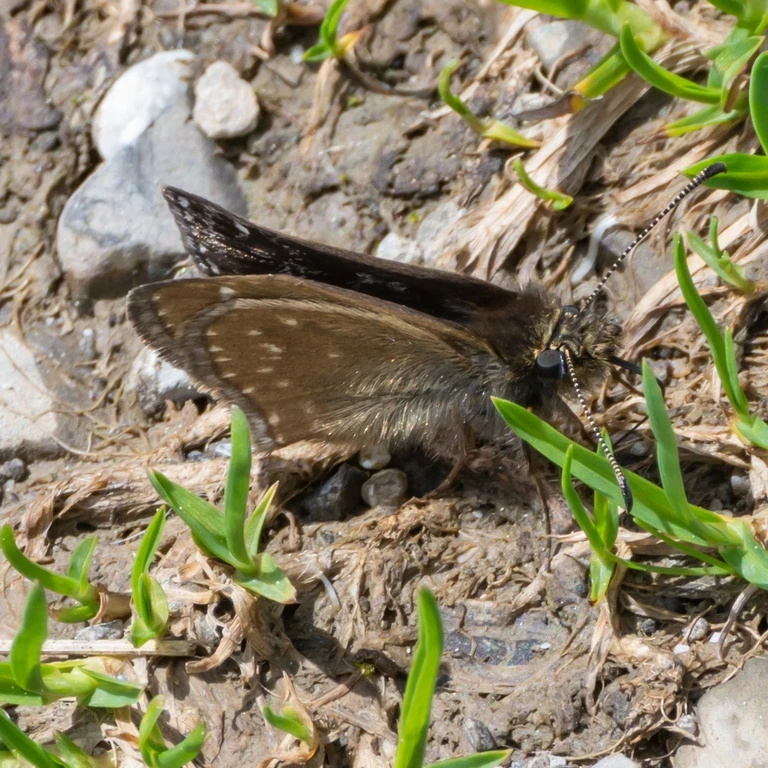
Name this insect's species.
Erynnis tages
